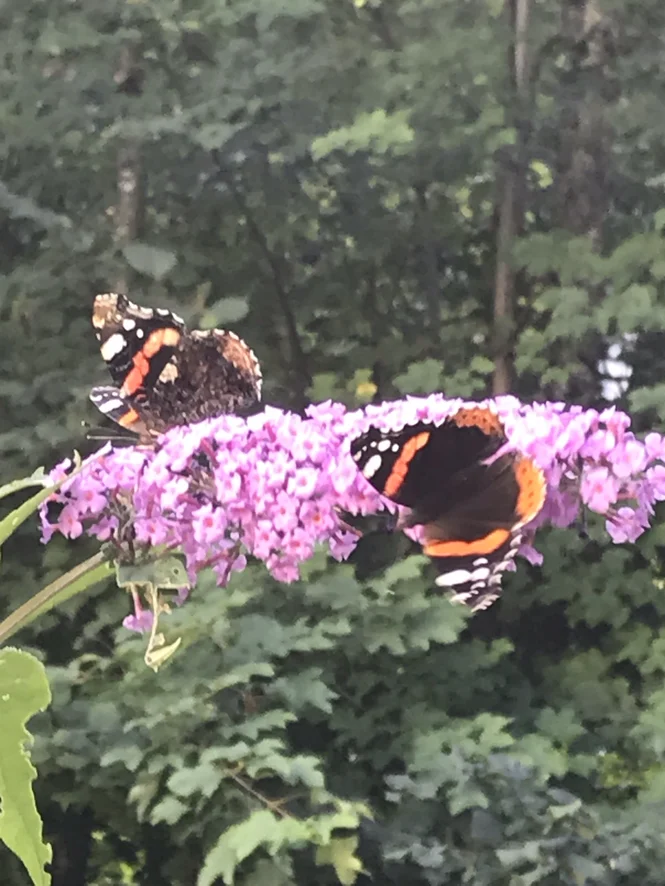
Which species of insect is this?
Vanessa atalanta
